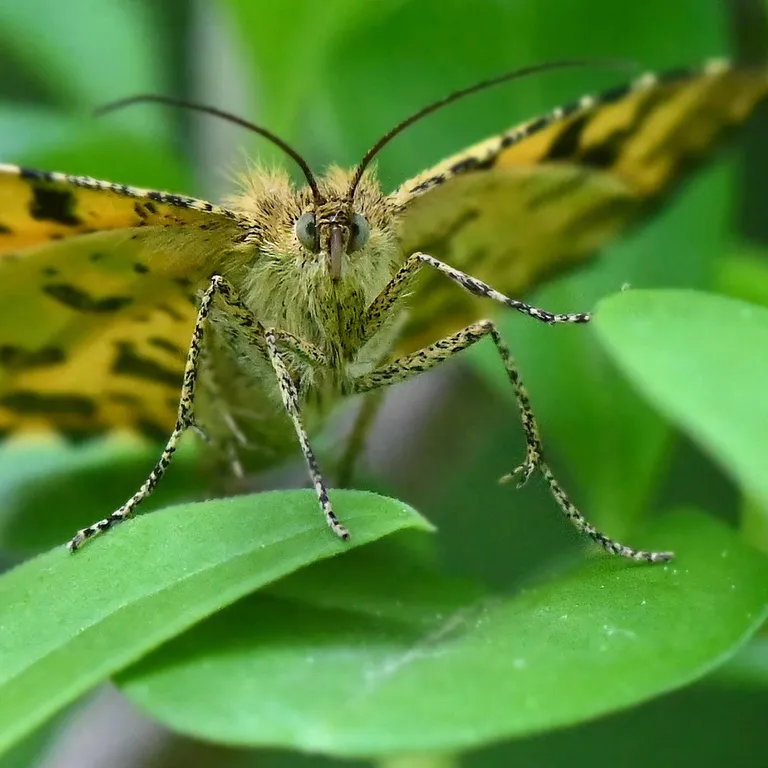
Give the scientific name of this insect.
Pseudopanthera macularia
